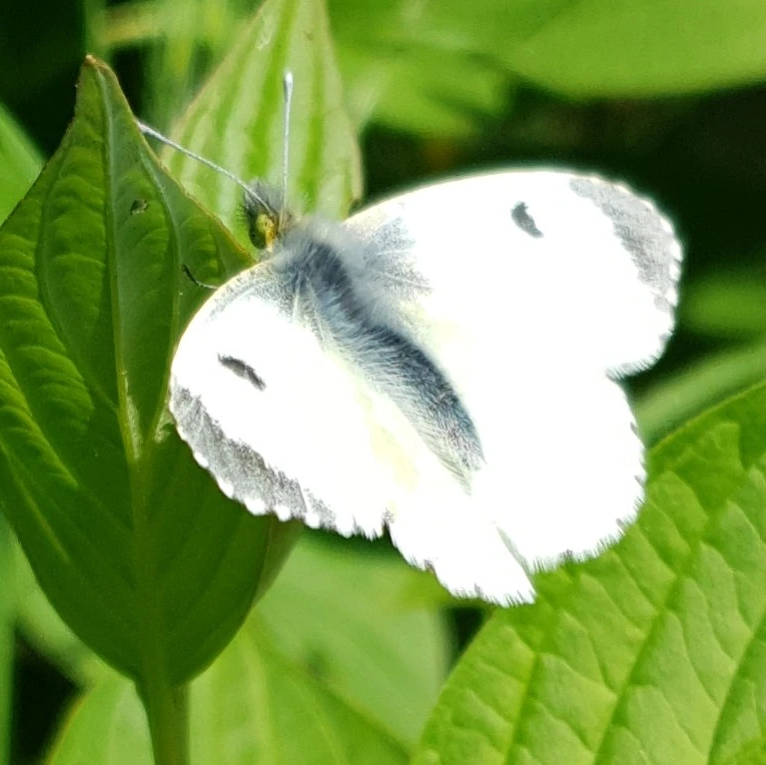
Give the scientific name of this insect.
Anthocharis cardamines
